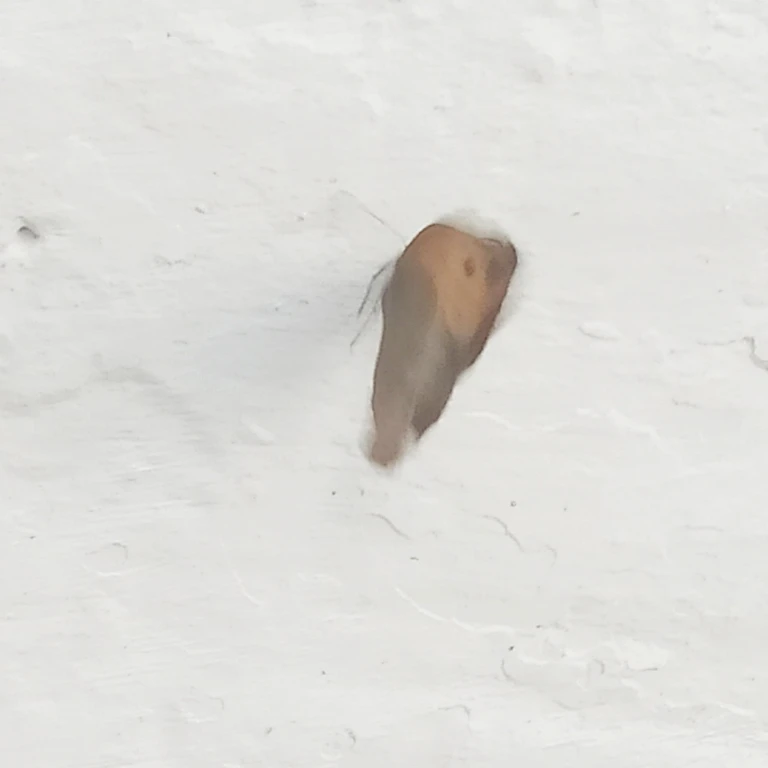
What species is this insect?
Maniola jurtina
